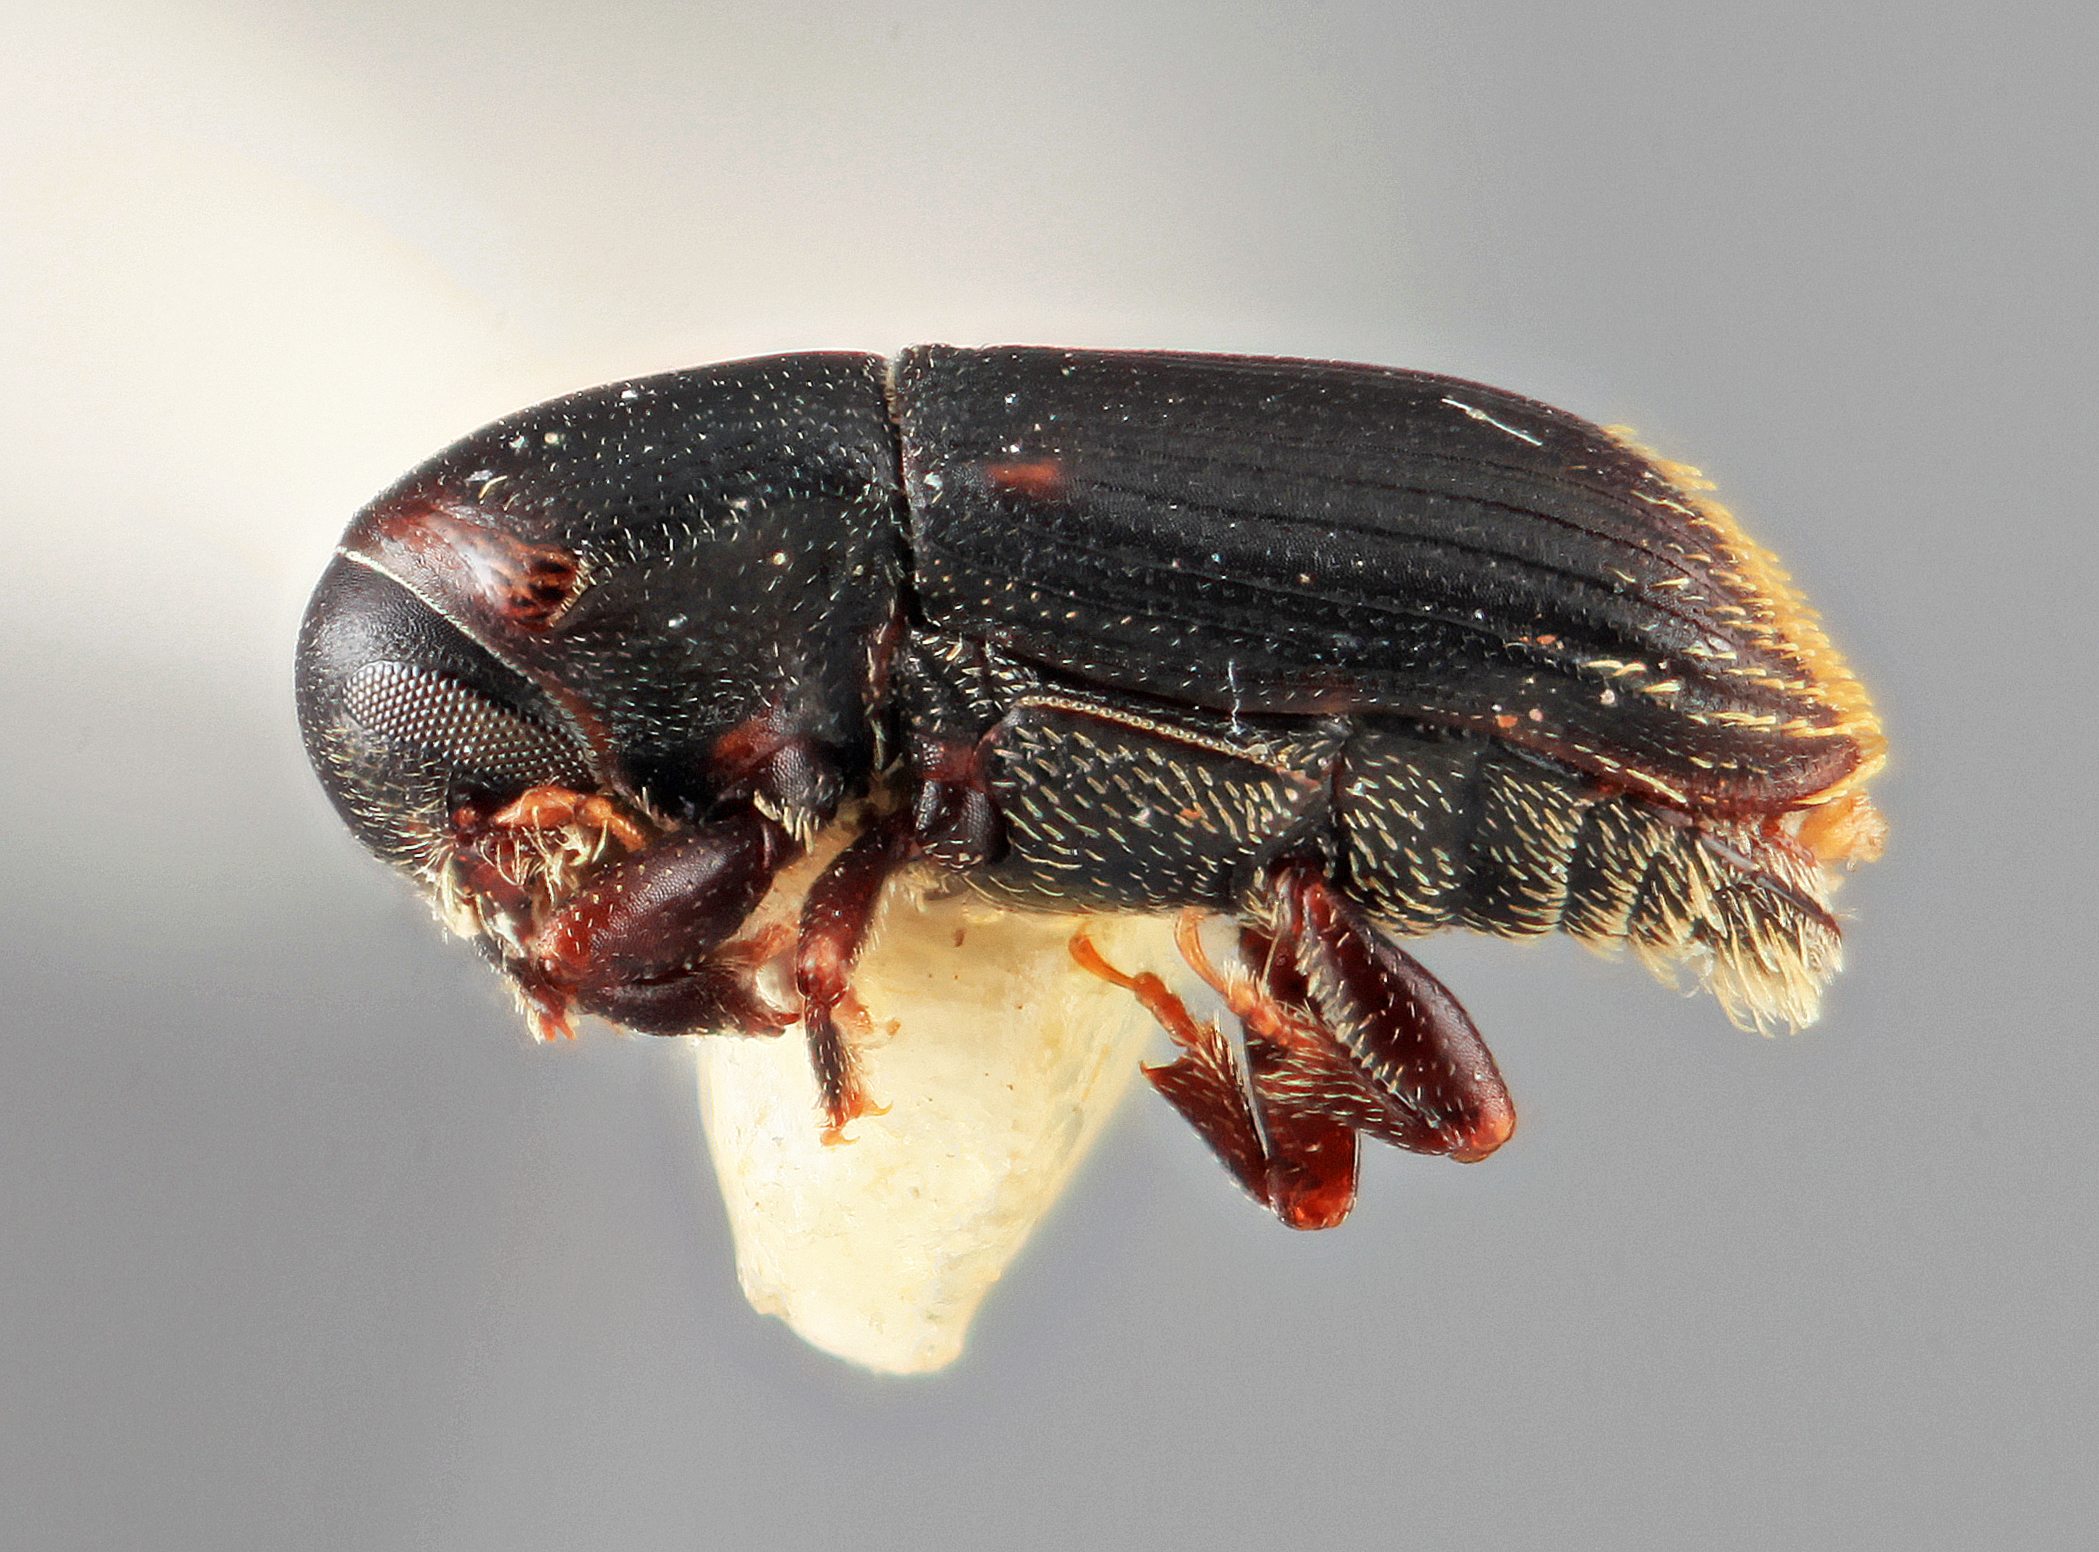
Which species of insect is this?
Cnesinus retifer
